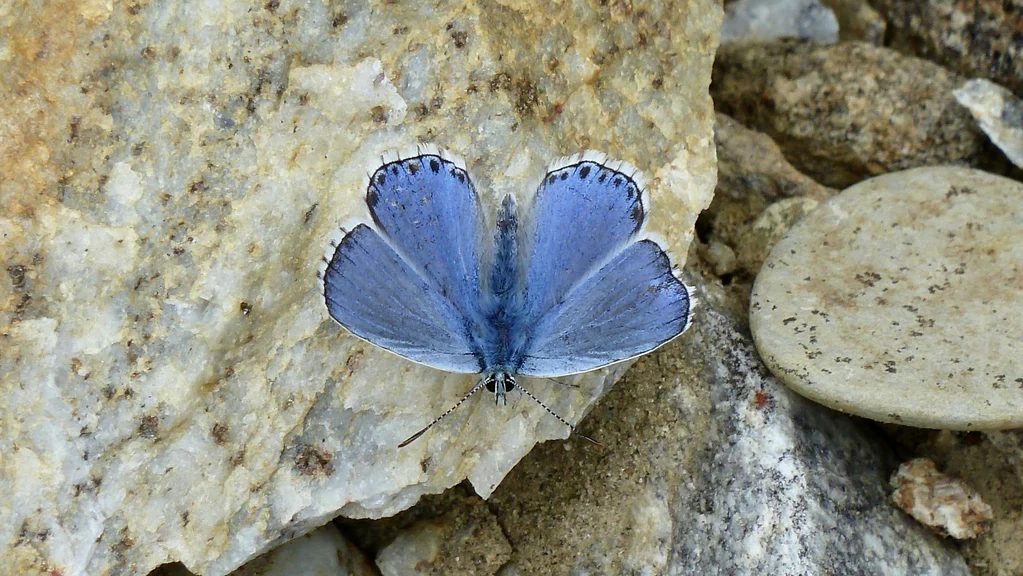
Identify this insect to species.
Lysandra bellargus
